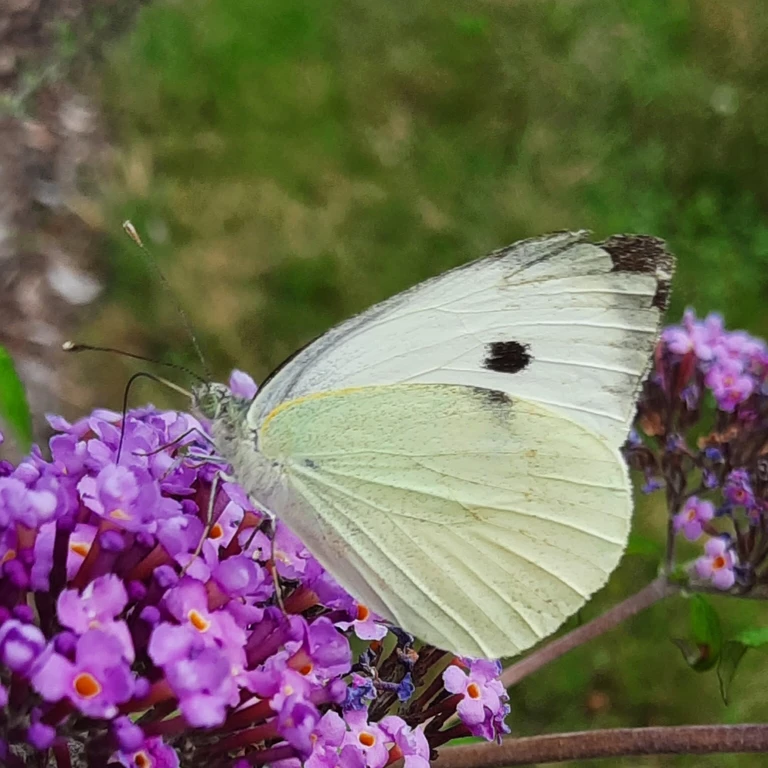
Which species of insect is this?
Pieris brassicae
